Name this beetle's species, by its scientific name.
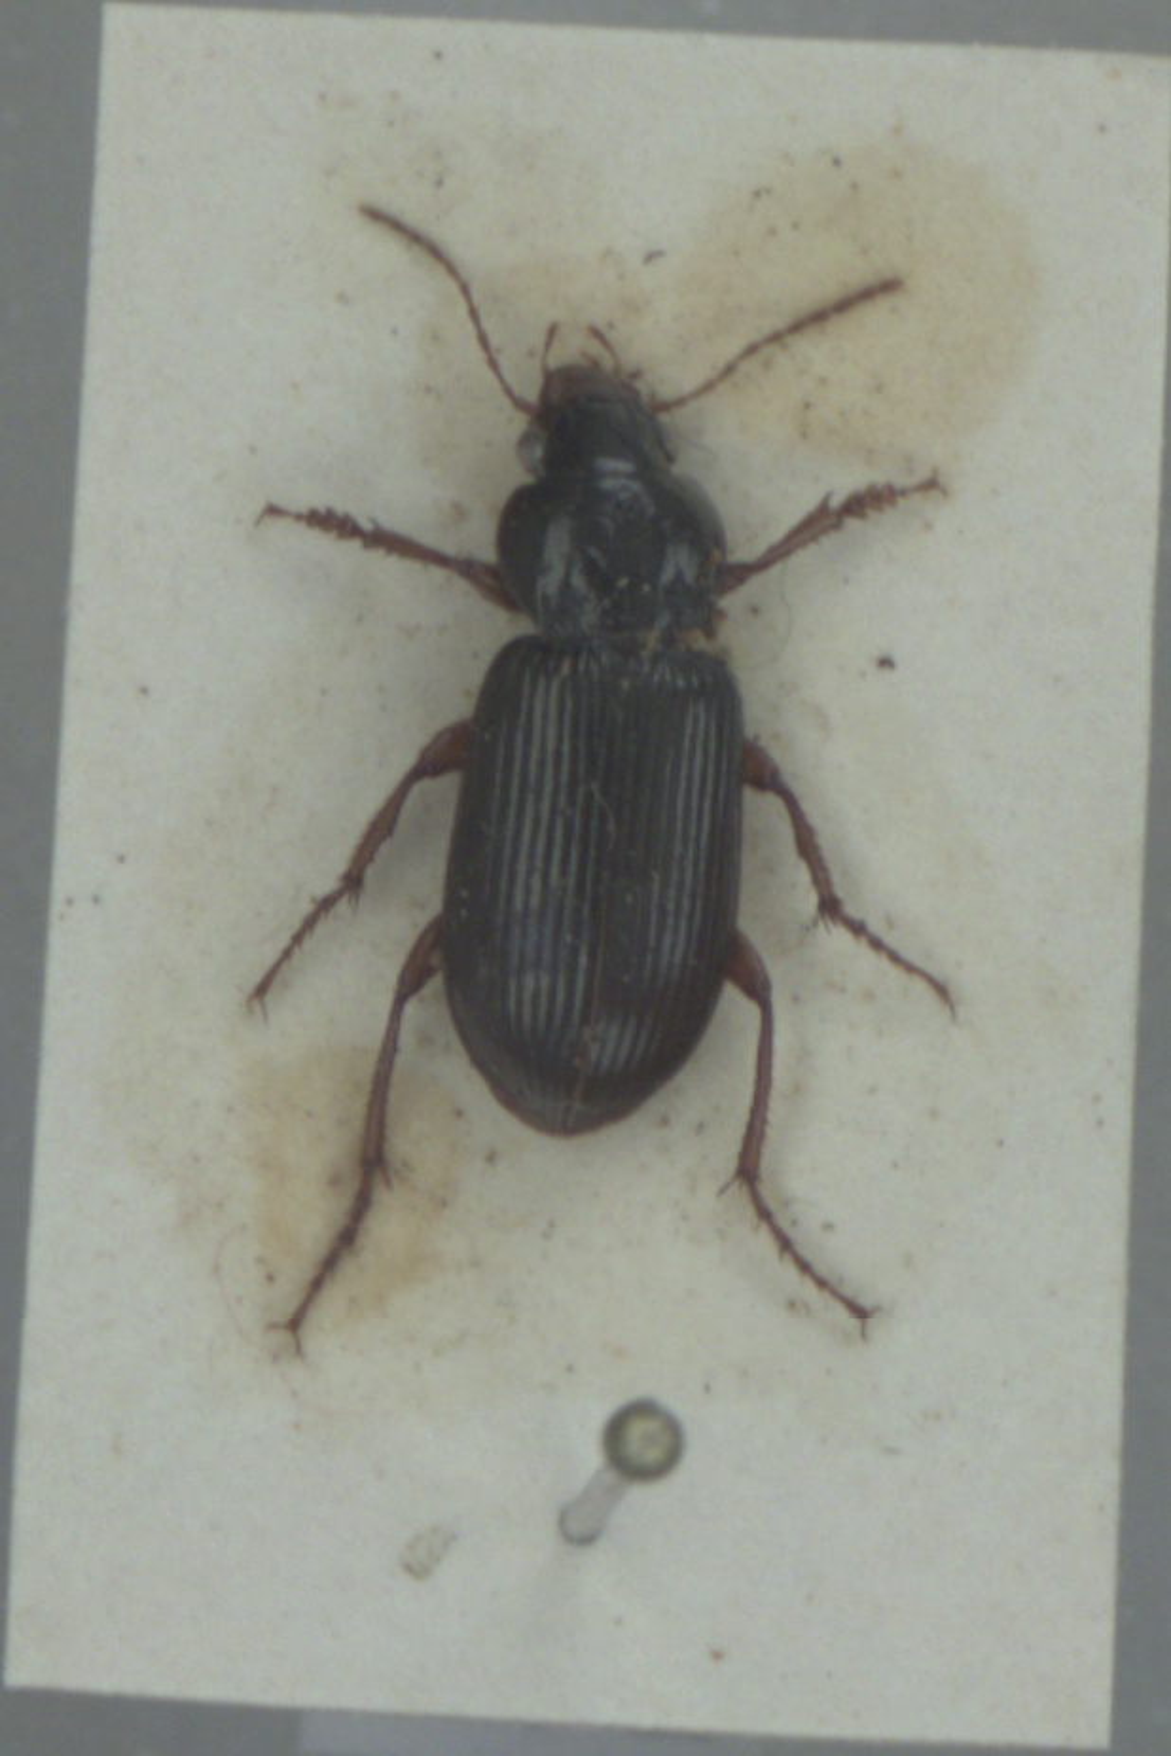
Amara convexiuscula
